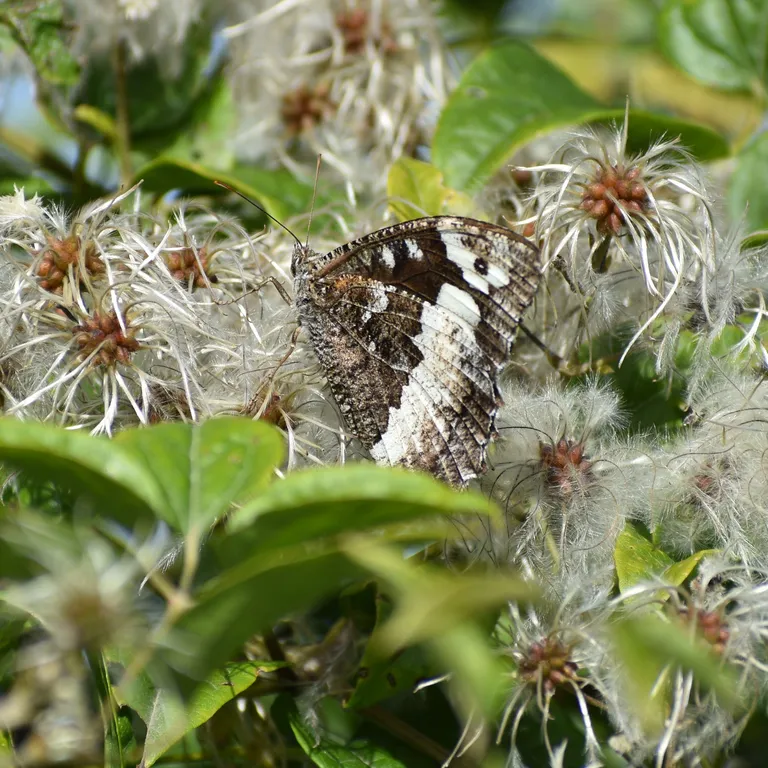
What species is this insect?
Brintesia circe
